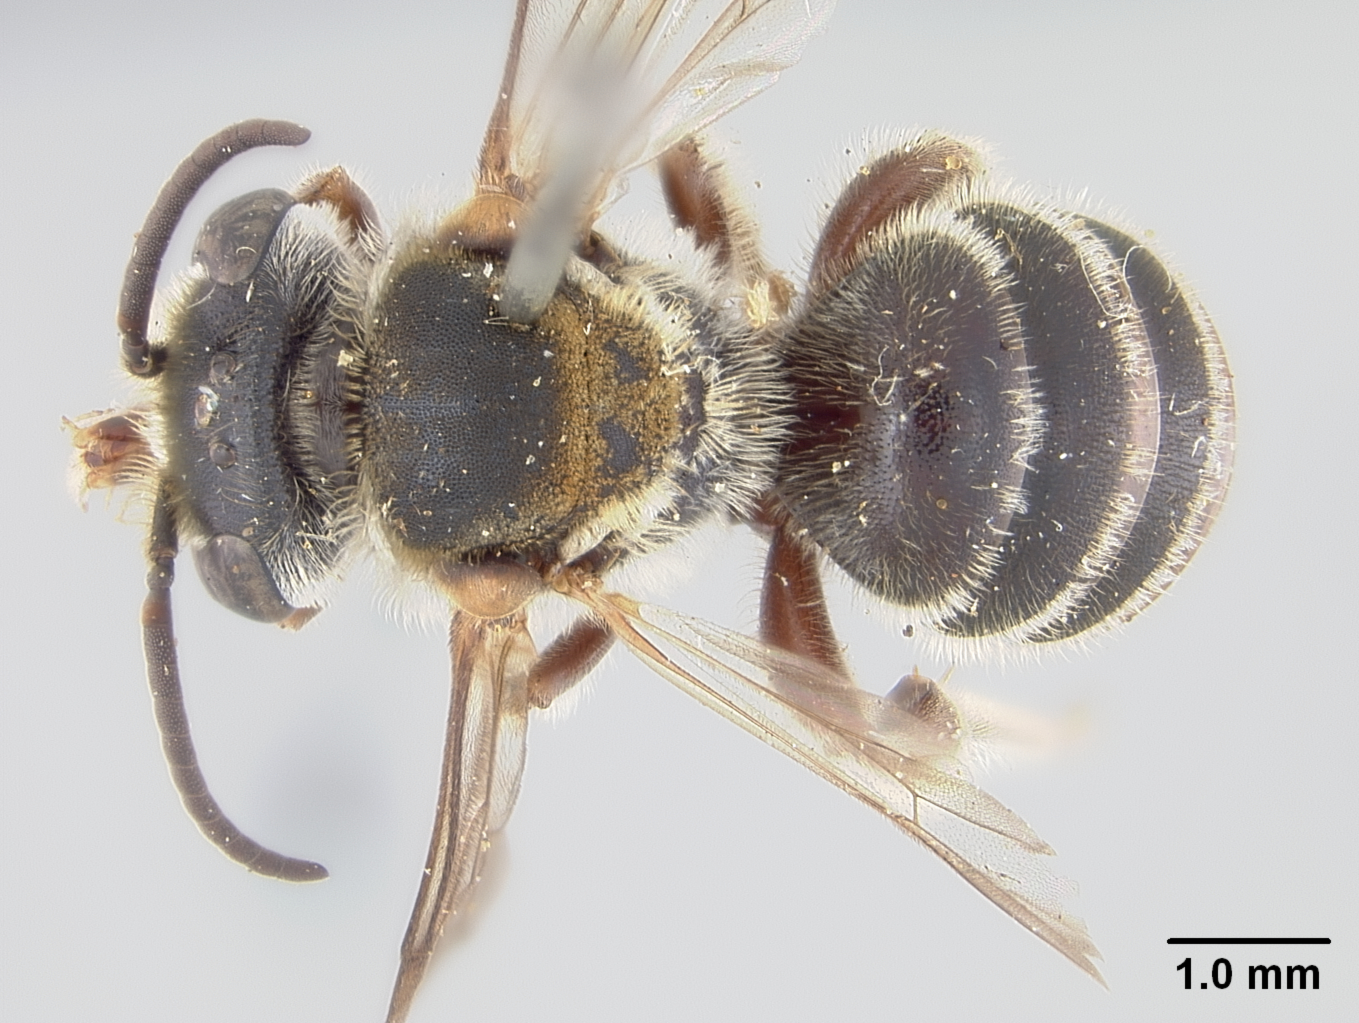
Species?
Nomia scutellata
